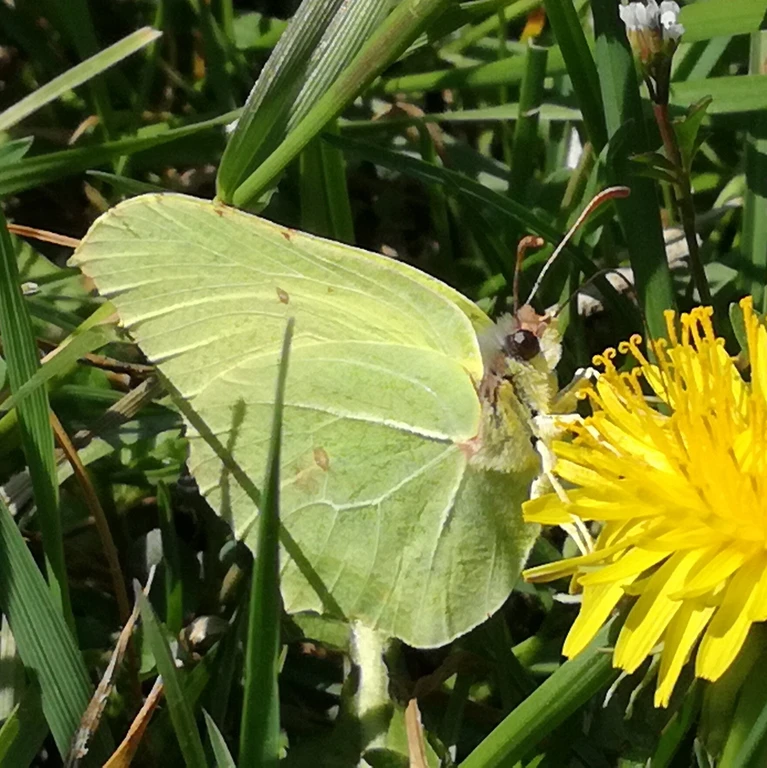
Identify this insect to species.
Gonepteryx rhamni
